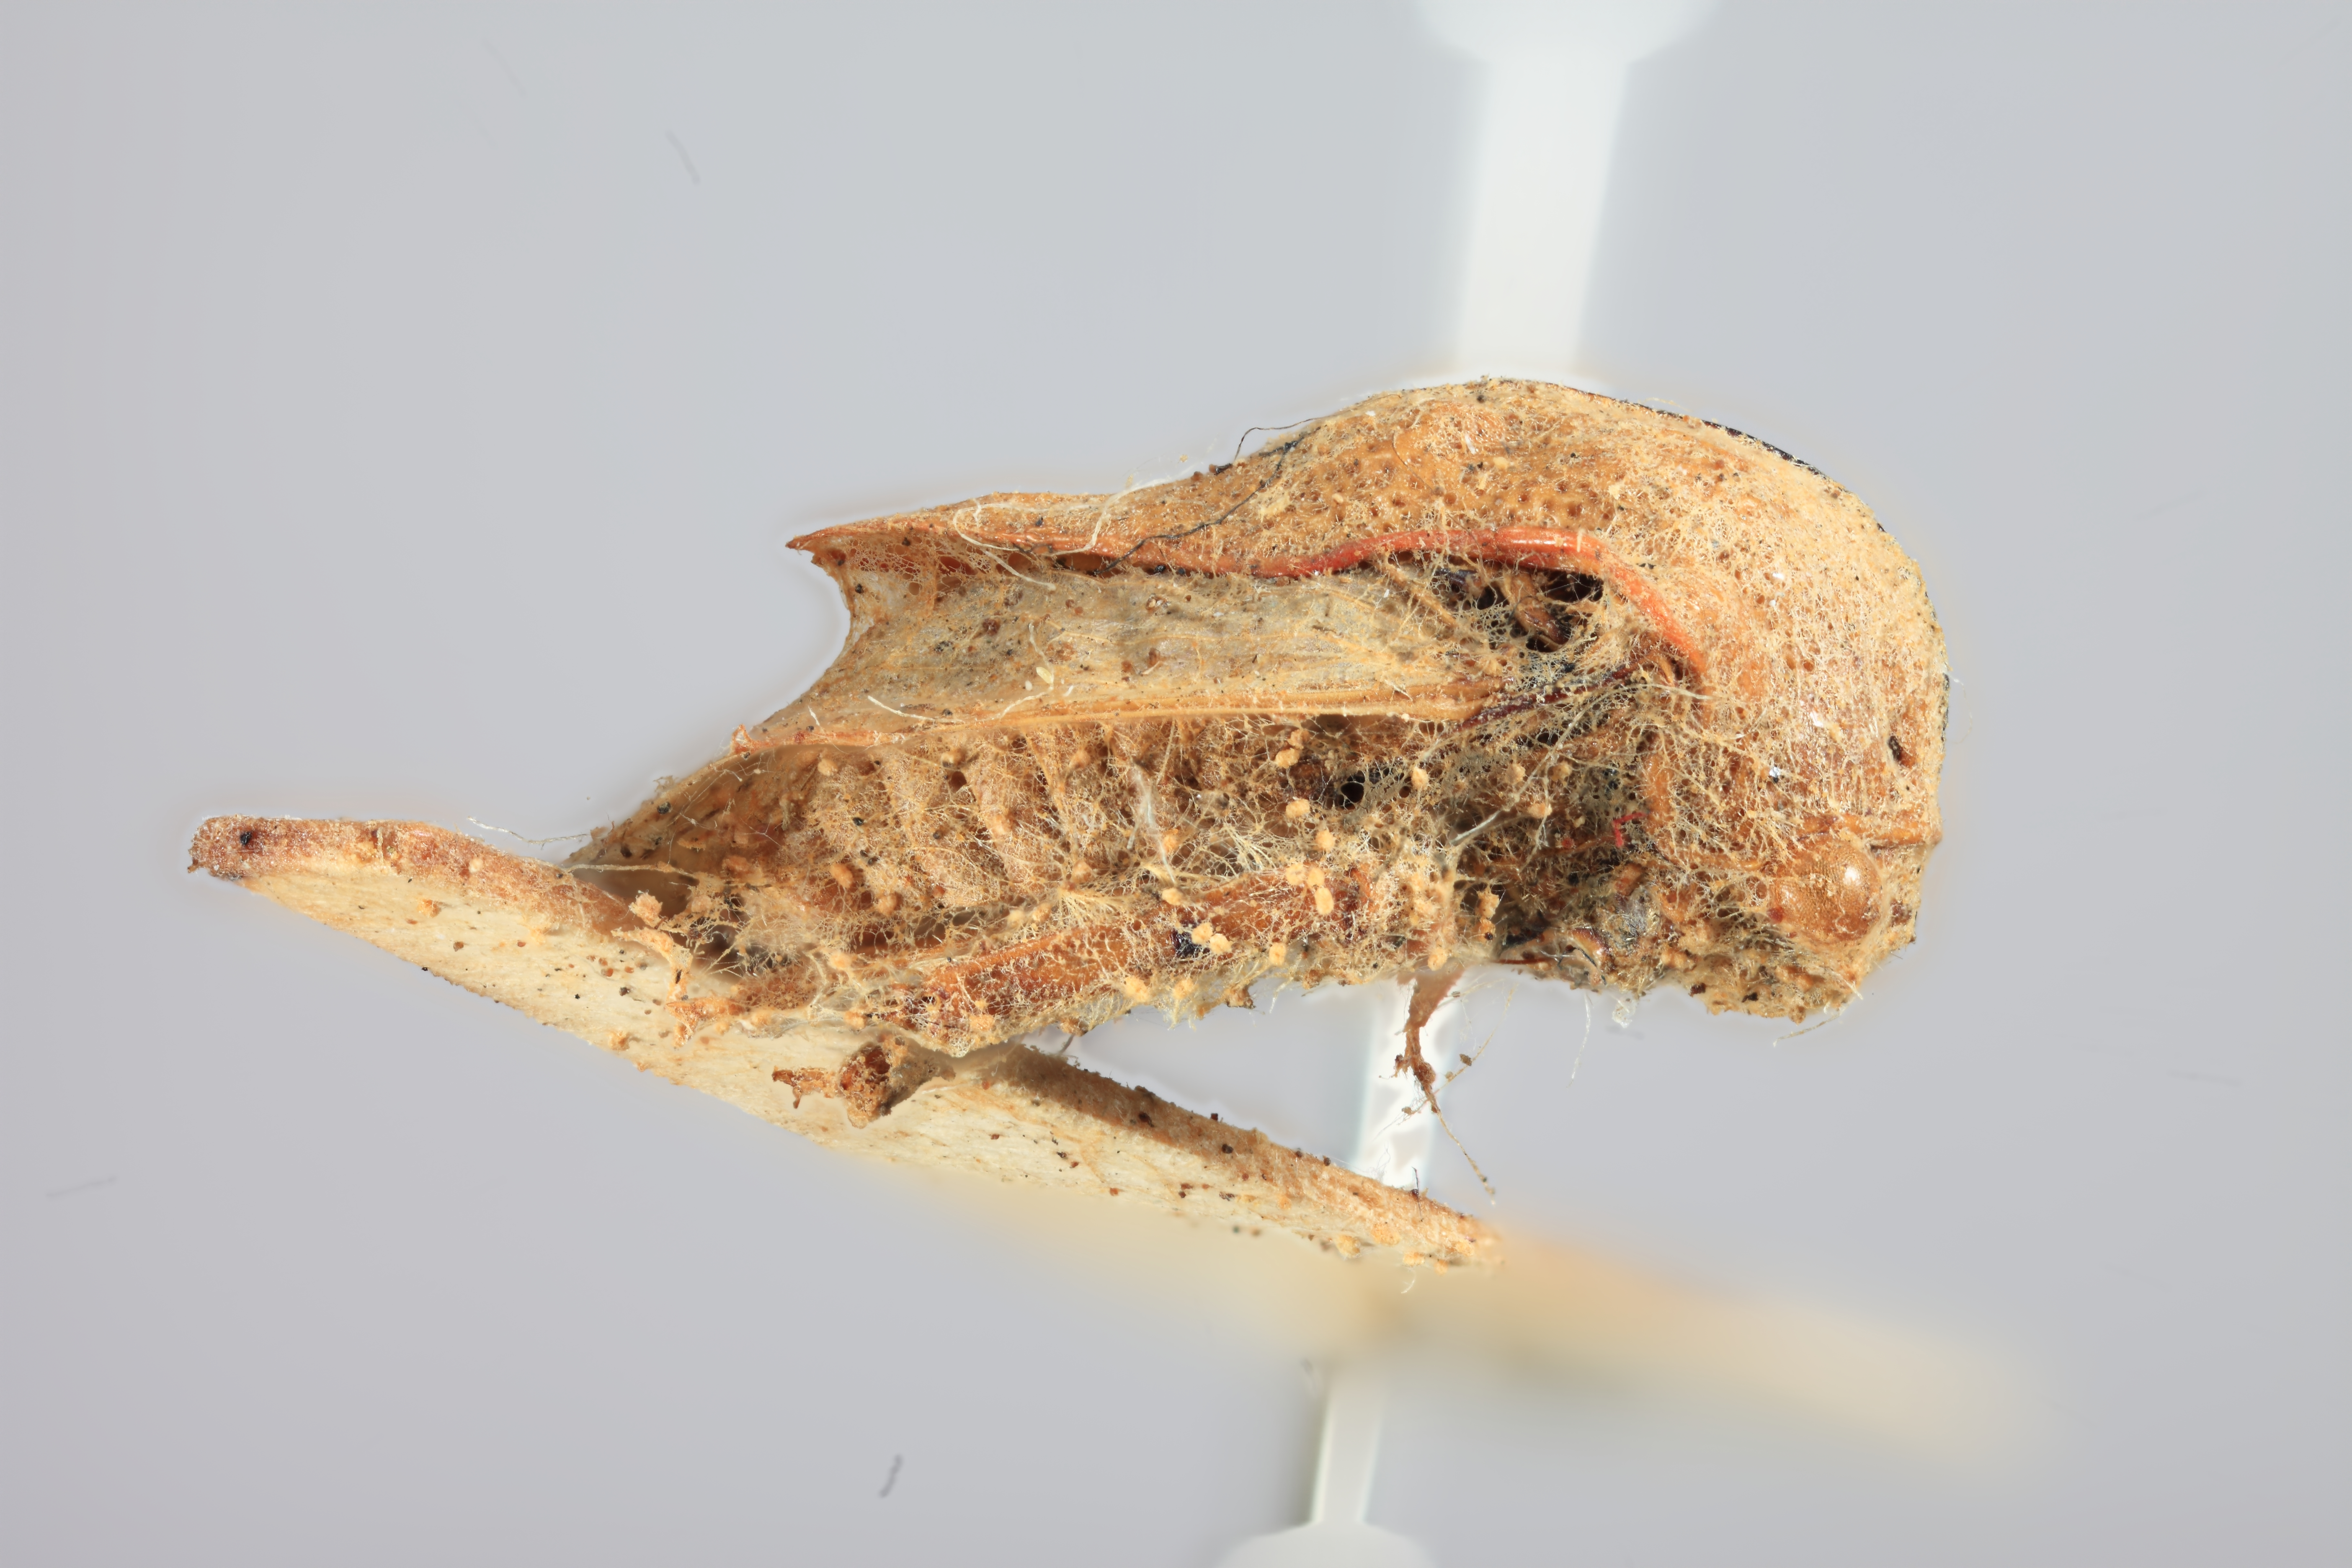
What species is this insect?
Platycotis spreta
